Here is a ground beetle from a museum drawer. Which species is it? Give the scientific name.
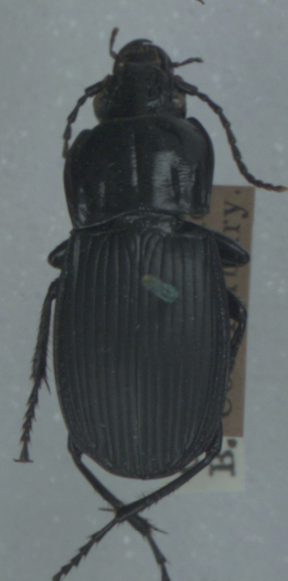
Abax parallelepipedus
